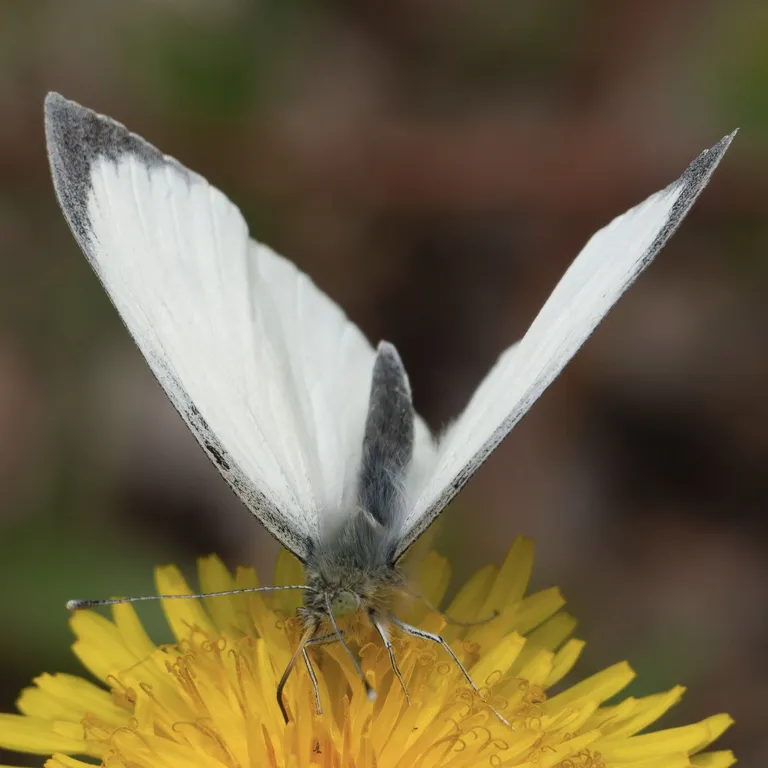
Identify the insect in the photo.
Pieris brassicae
